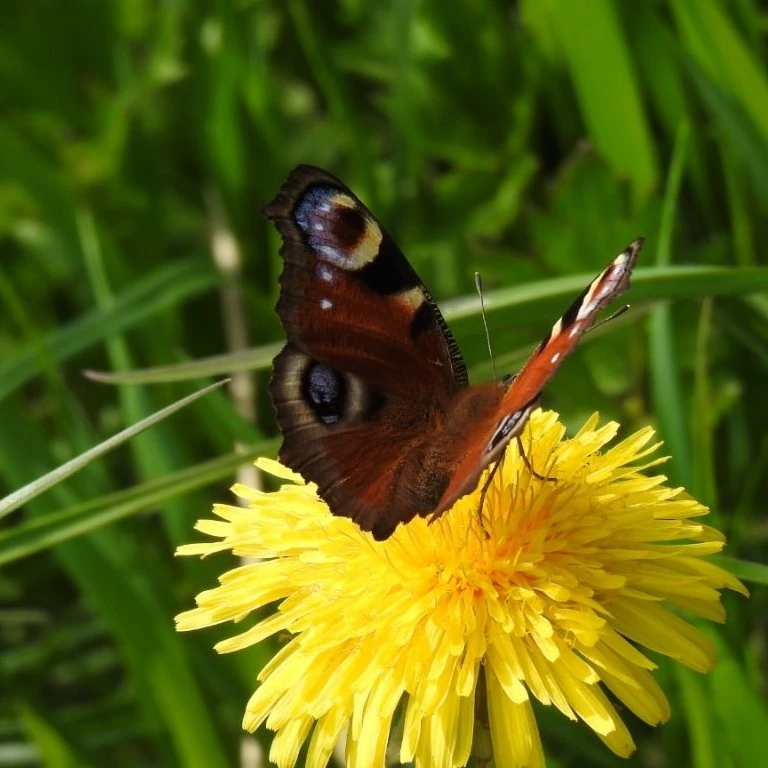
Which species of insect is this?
Aglais io
